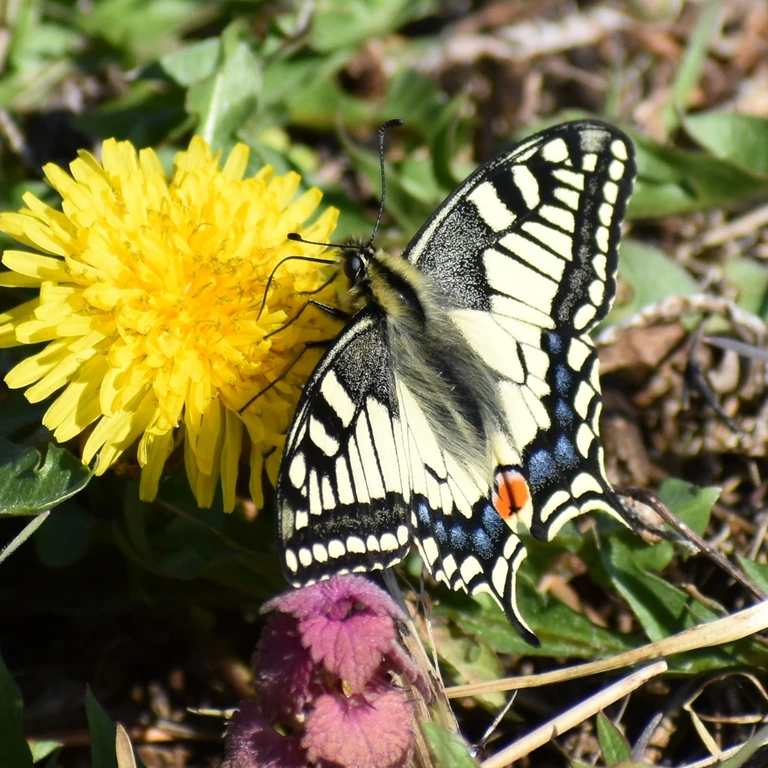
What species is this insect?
Papilio machaon
